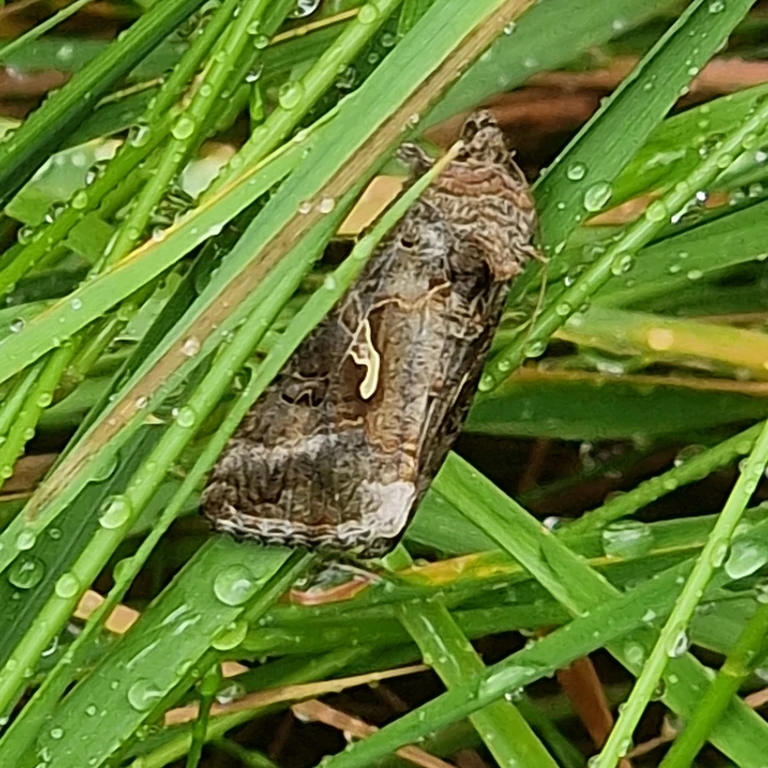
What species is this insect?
Autographa gamma
